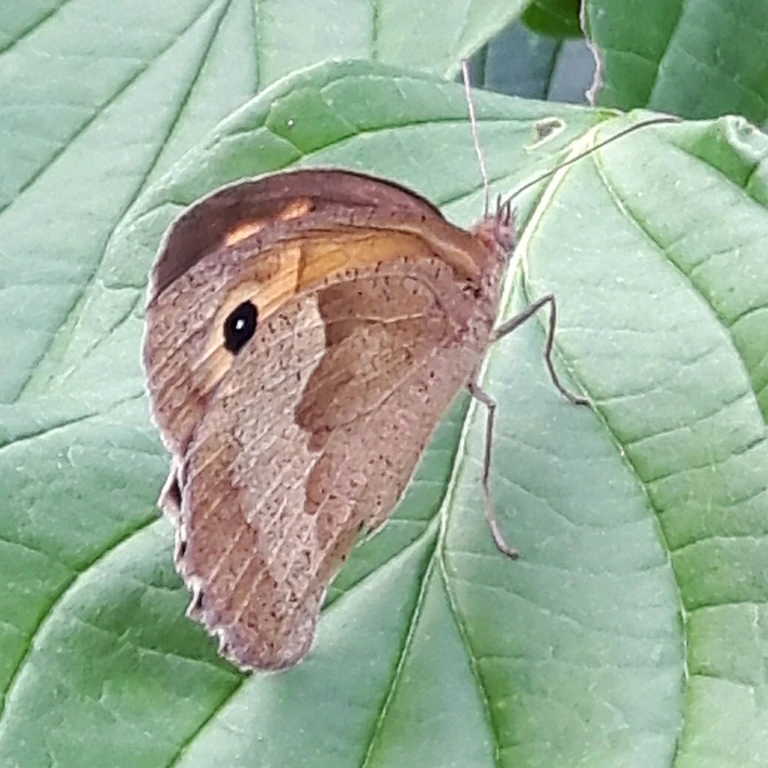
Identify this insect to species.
Maniola jurtina
